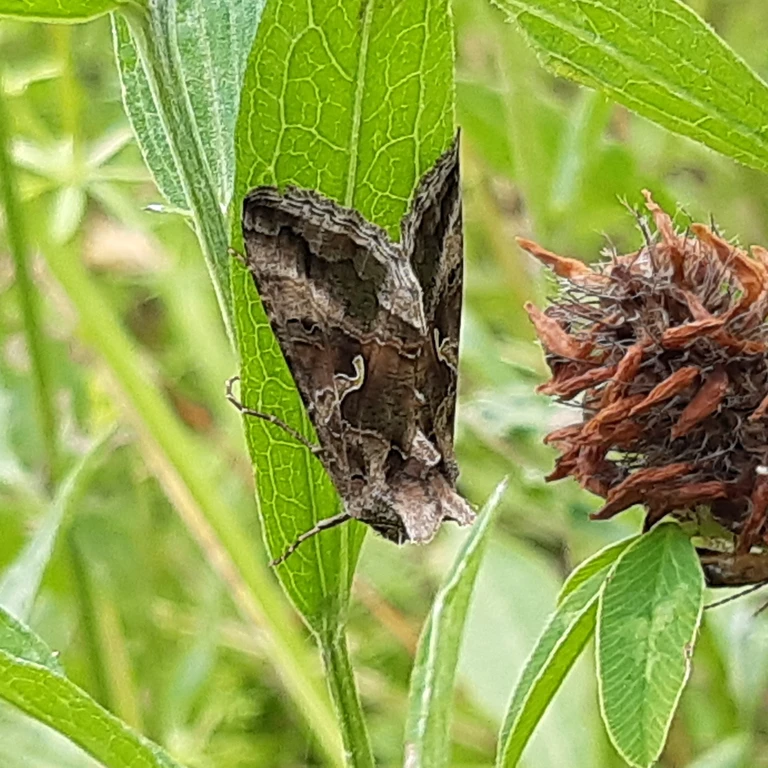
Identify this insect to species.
Autographa gamma
